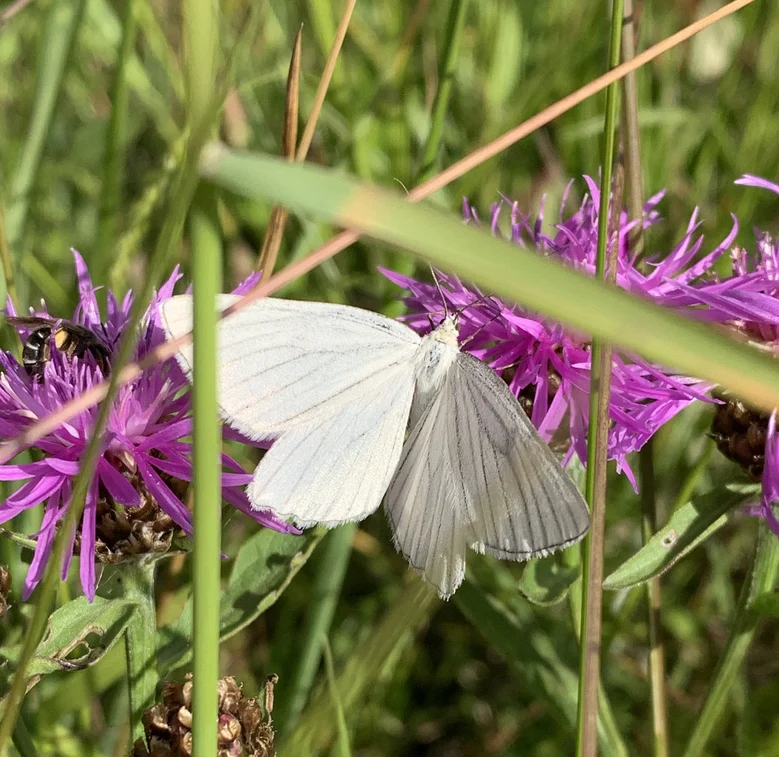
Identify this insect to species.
Siona lineata
